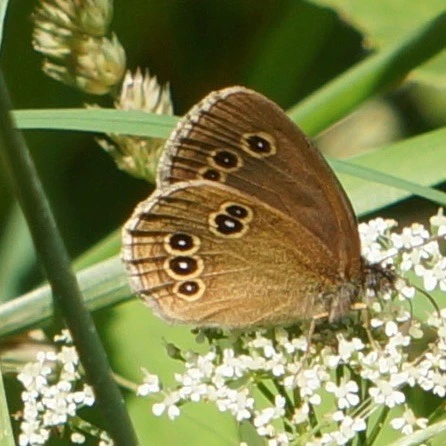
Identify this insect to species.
Aphantopus hyperantus
